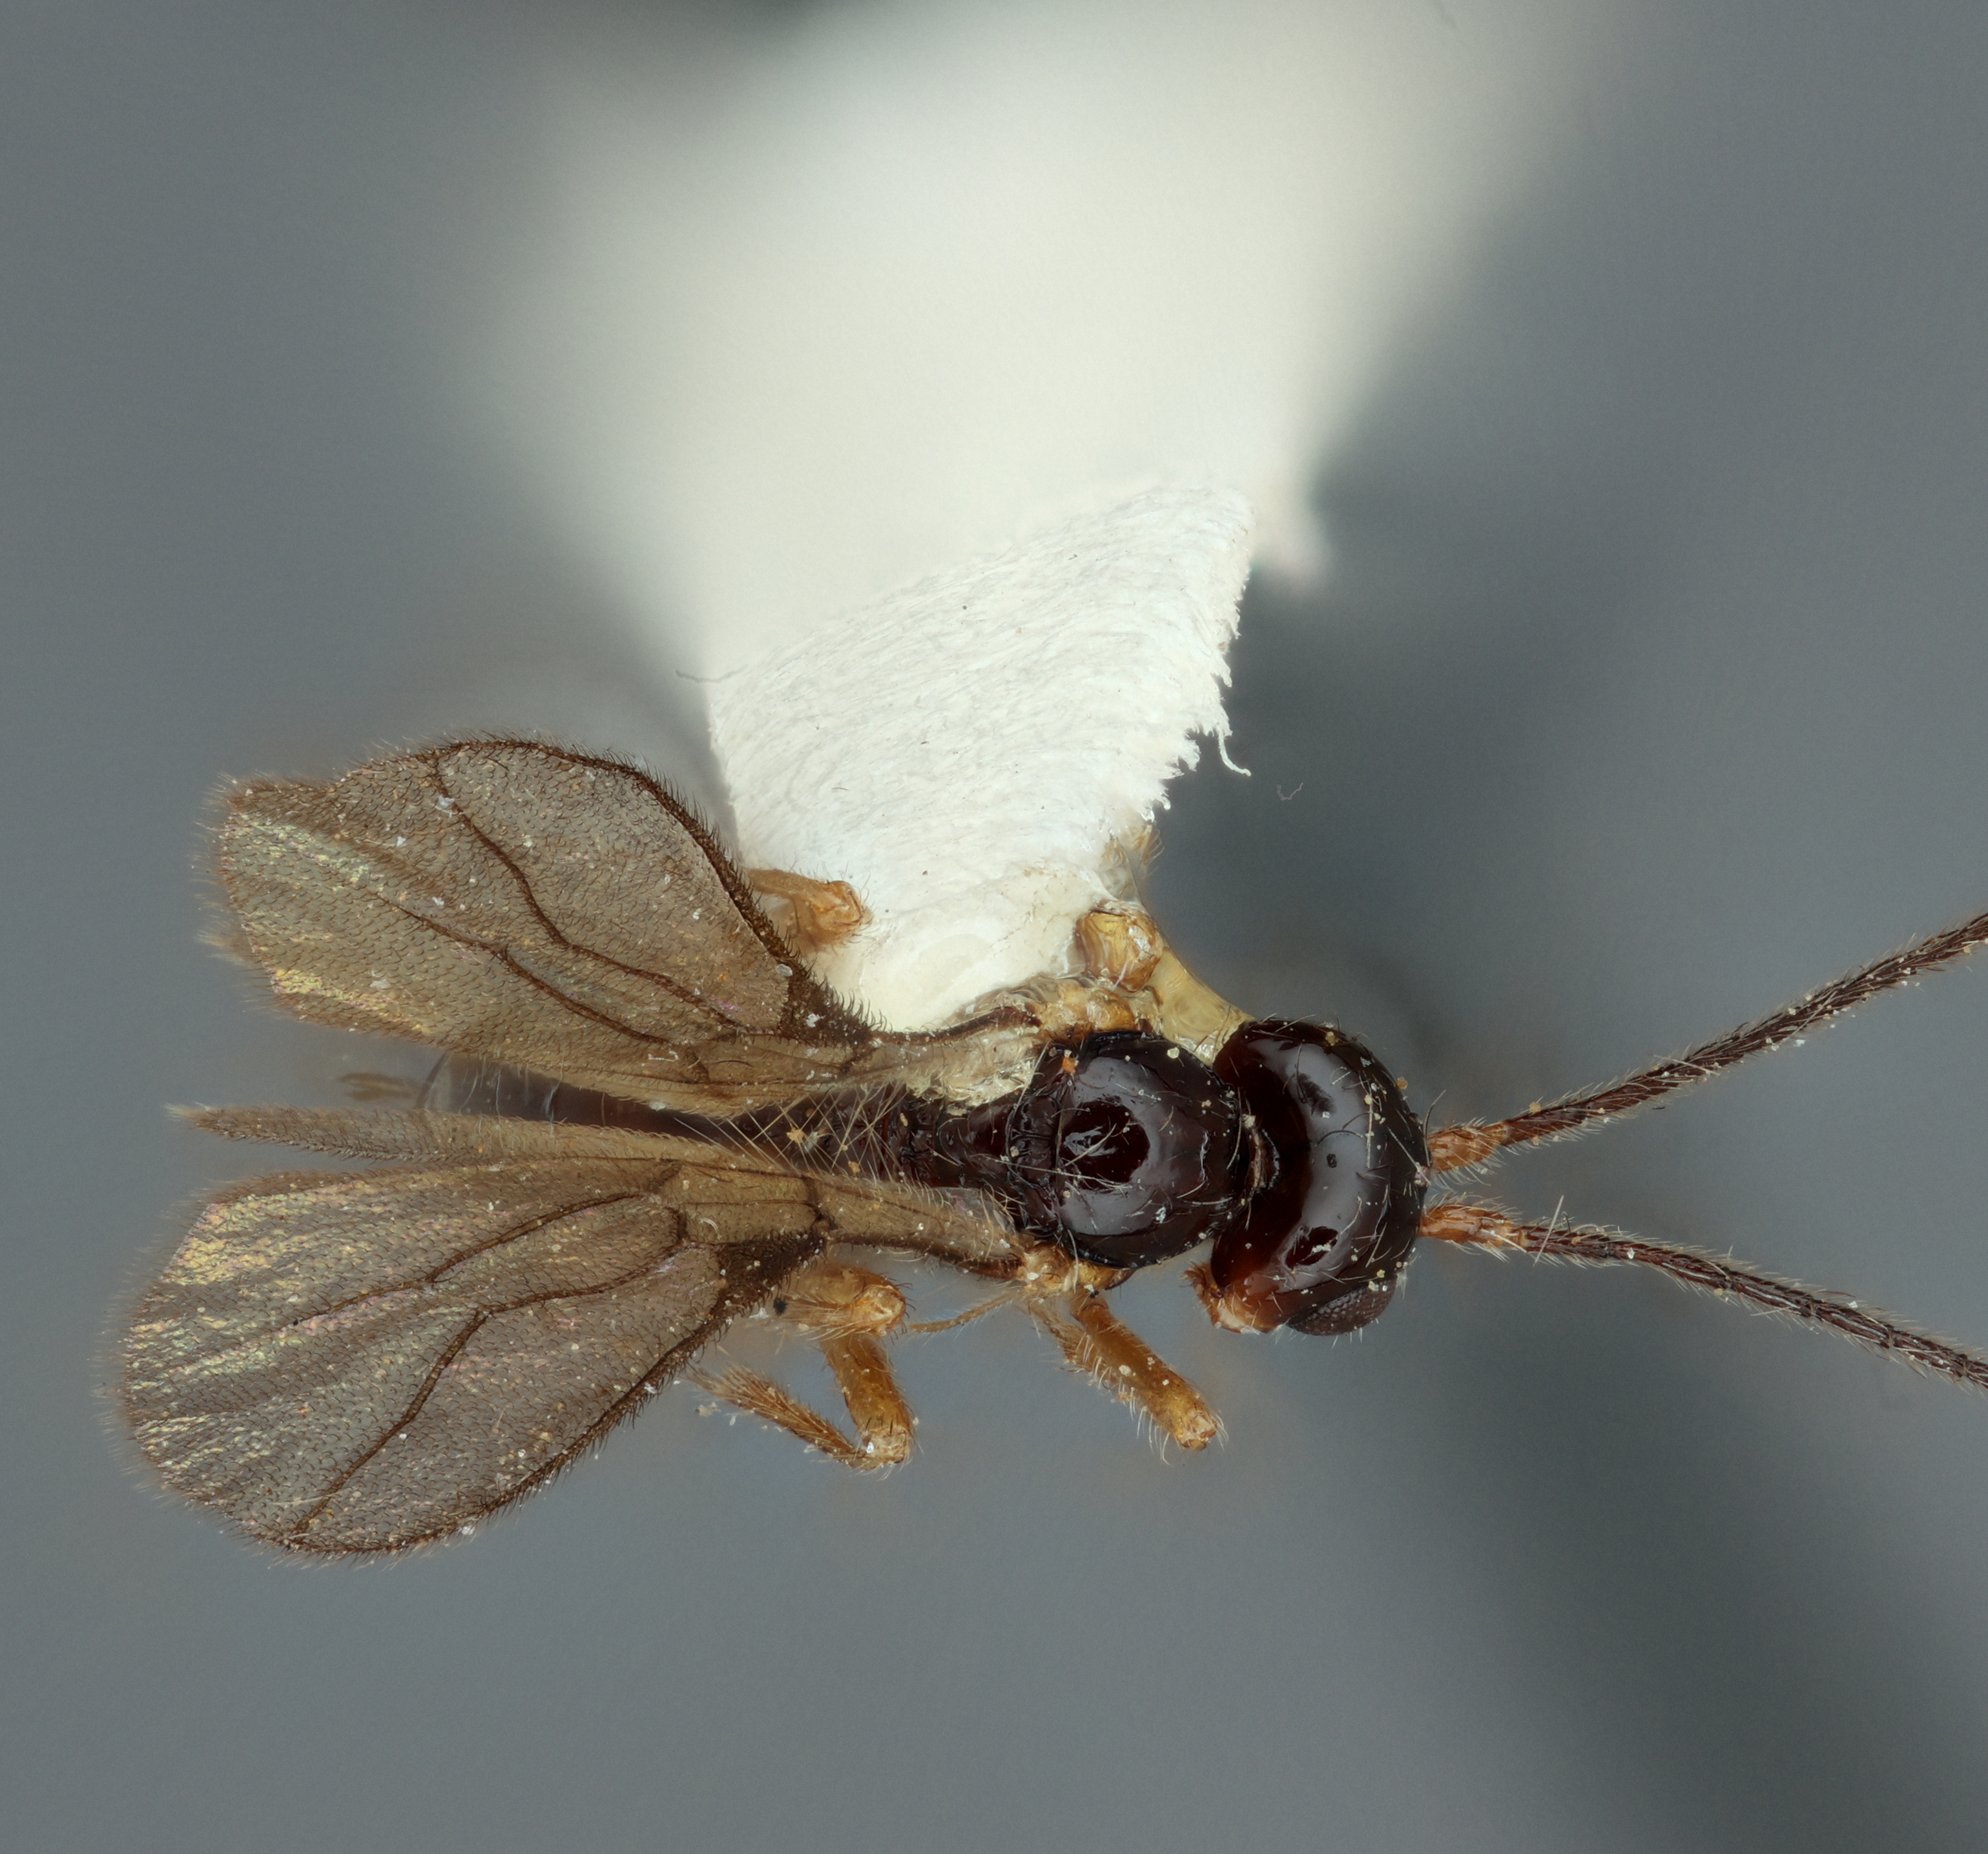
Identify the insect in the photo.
Phaenocarpa costulata
